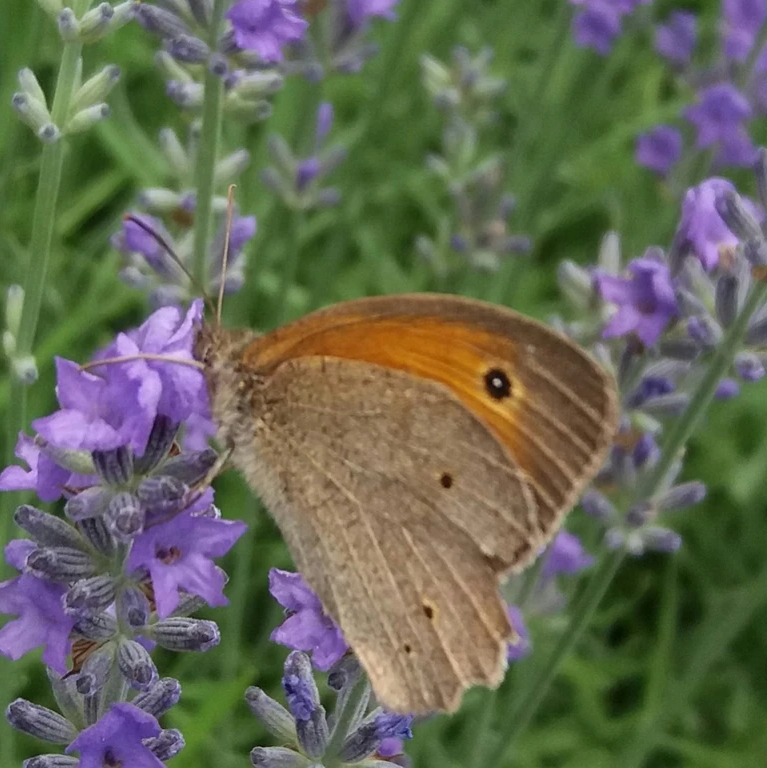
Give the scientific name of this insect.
Maniola jurtina
